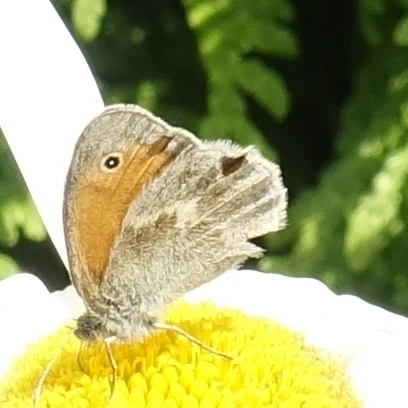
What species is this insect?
Coenonympha pamphilus
